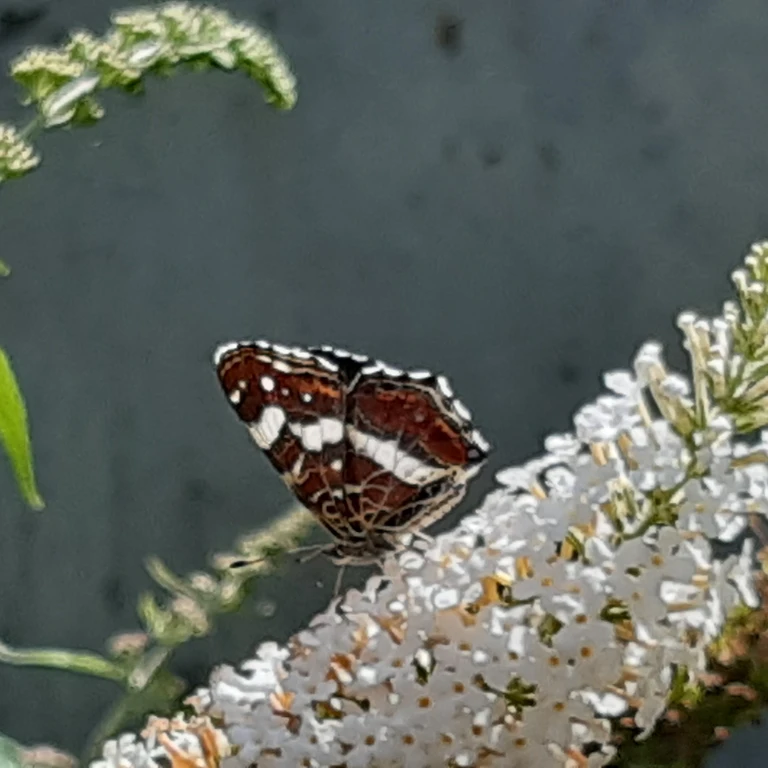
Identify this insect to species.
Araschnia levana
